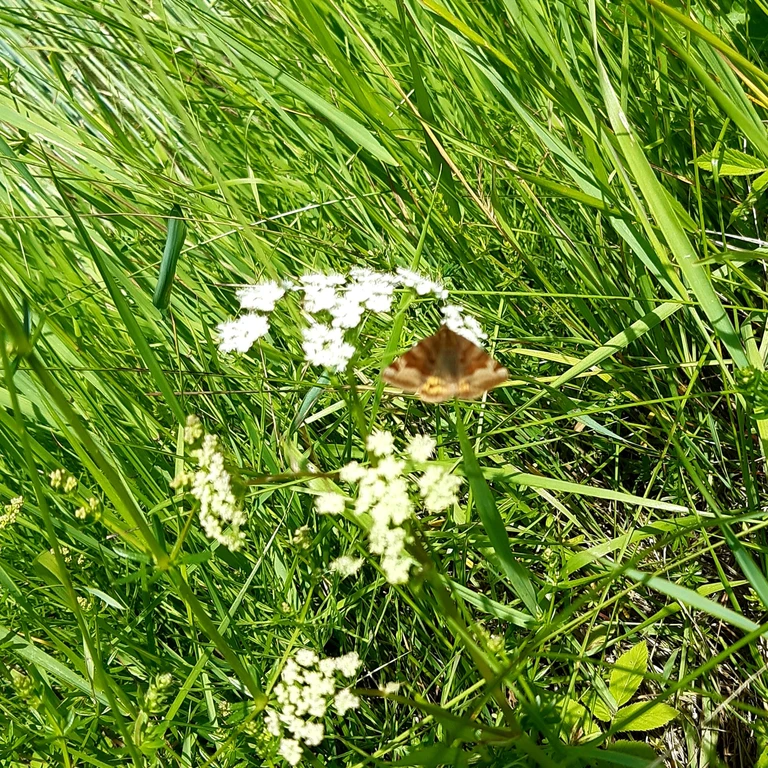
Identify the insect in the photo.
Euclidia glyphica
